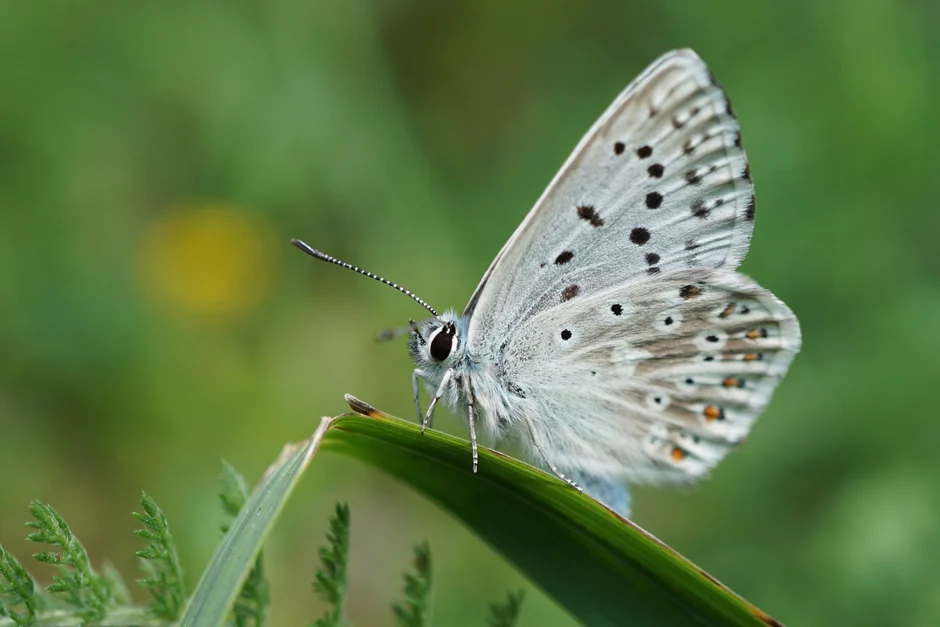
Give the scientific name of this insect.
Lysandra coridon
